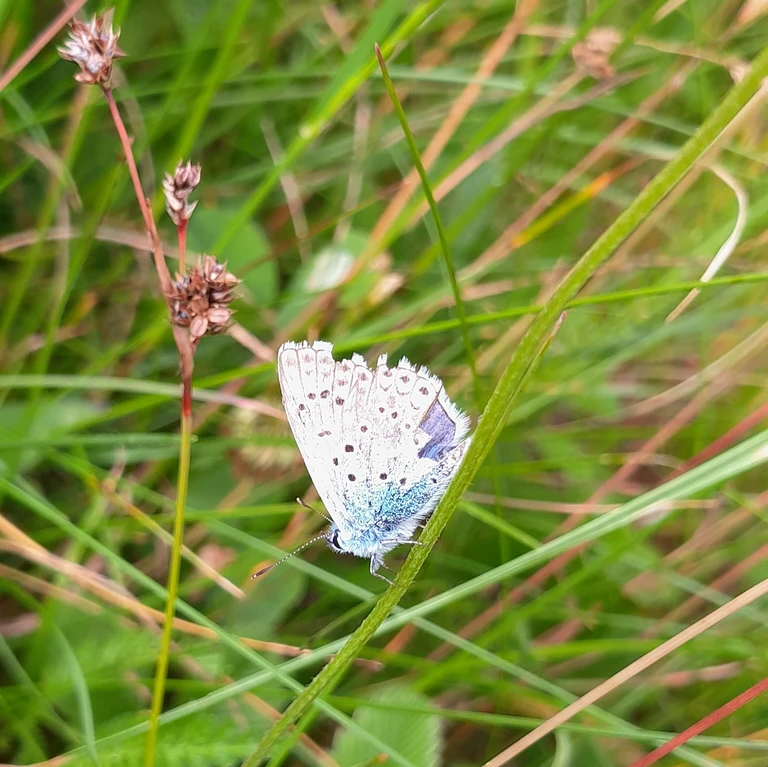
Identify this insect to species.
Polyommatus icarus
